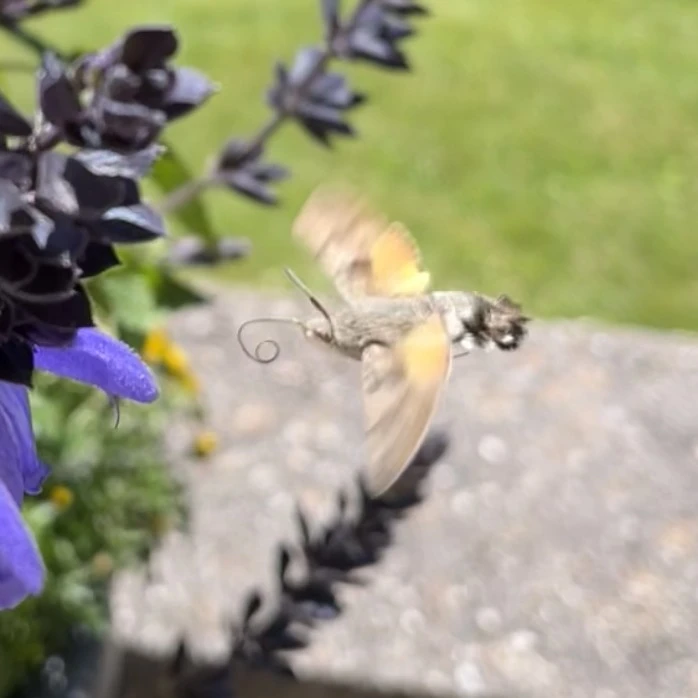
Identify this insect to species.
Macroglossum stellatarum
